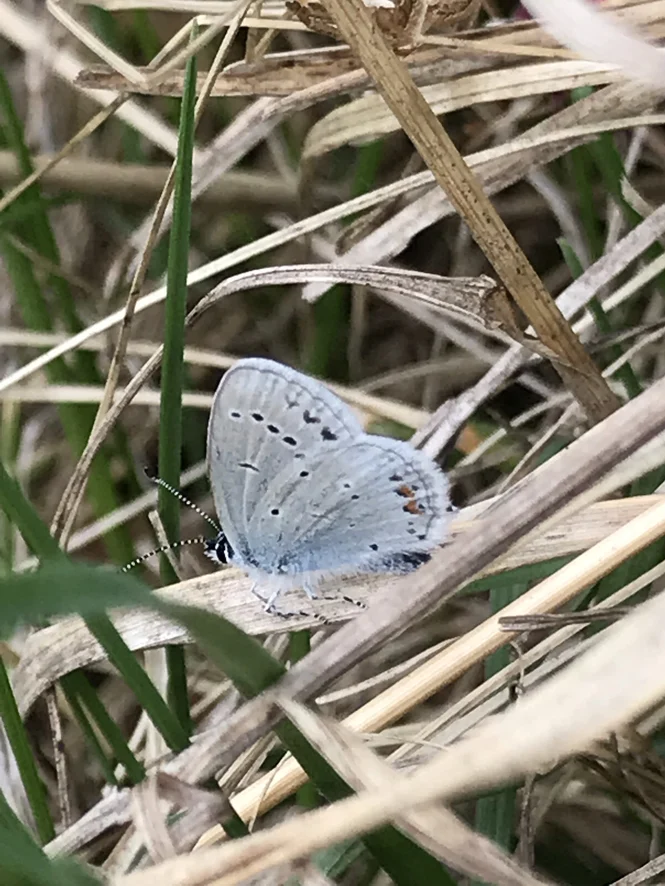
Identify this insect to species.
Cupido argiades (also Elkalyce argiades)
